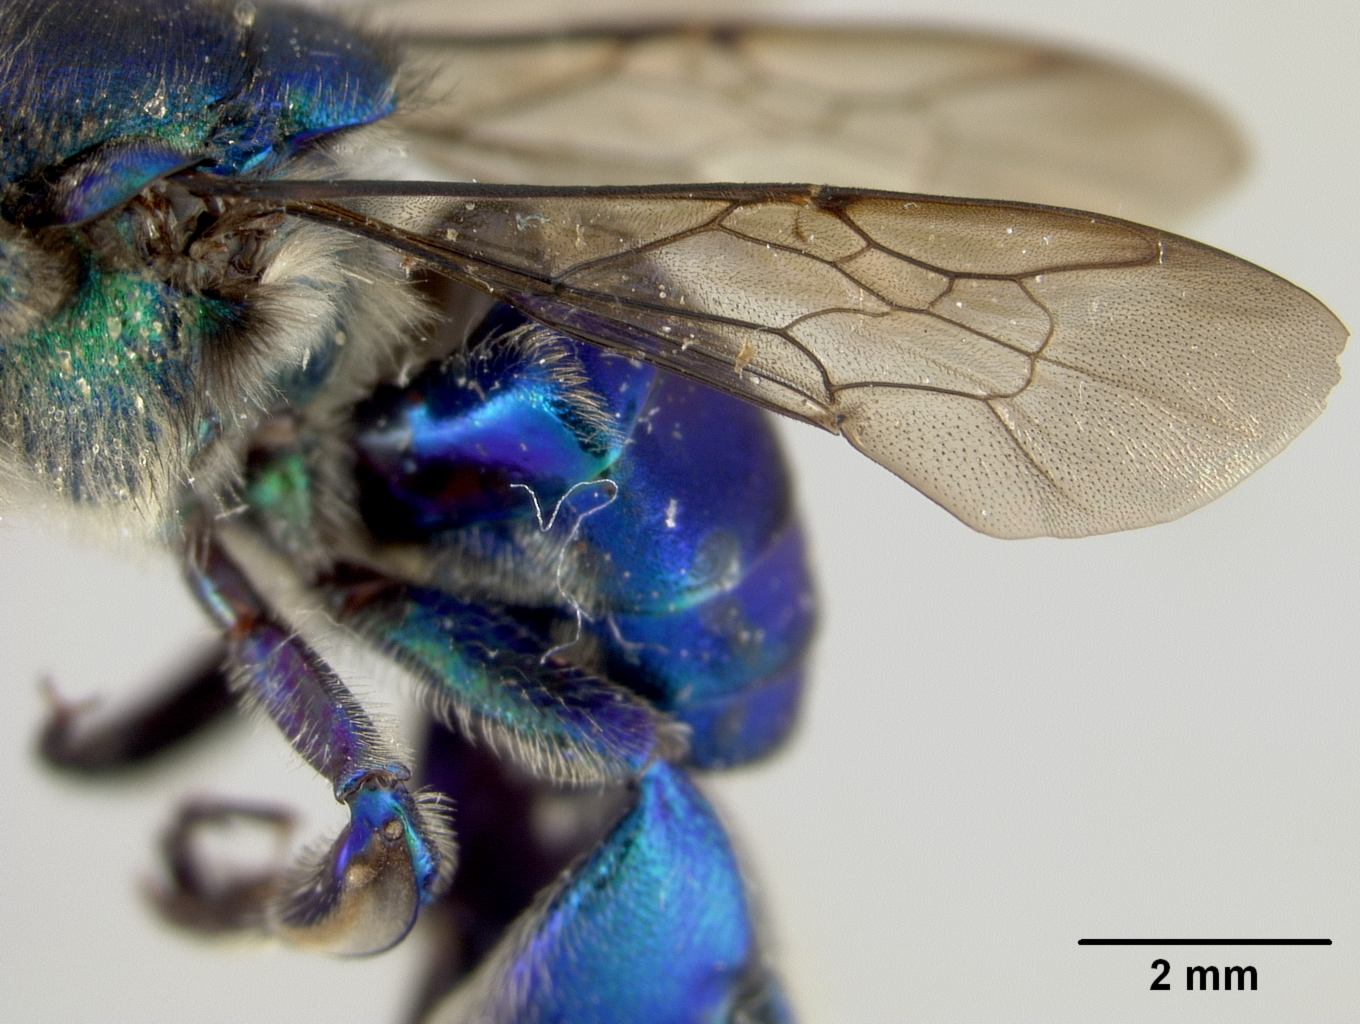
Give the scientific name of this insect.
Euglossa cybelia
